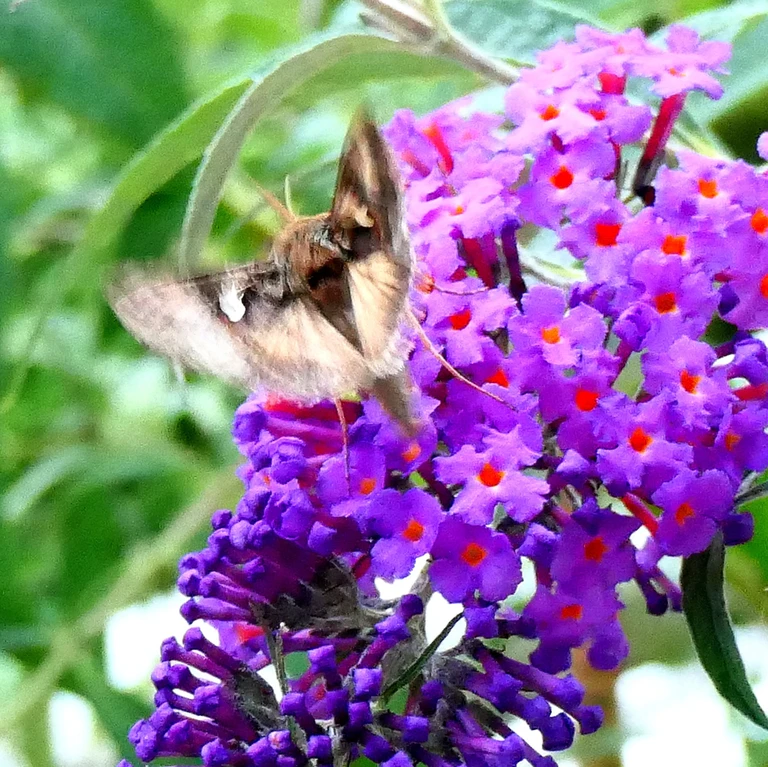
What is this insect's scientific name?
Autographa gamma
